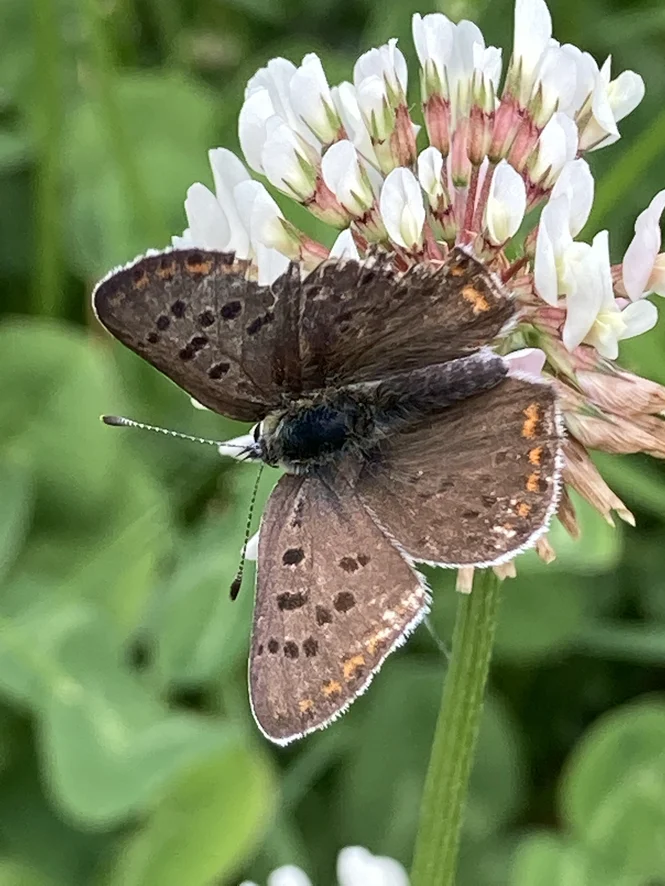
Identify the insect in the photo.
Lycaena tityrus (also Loweia tityrus)
